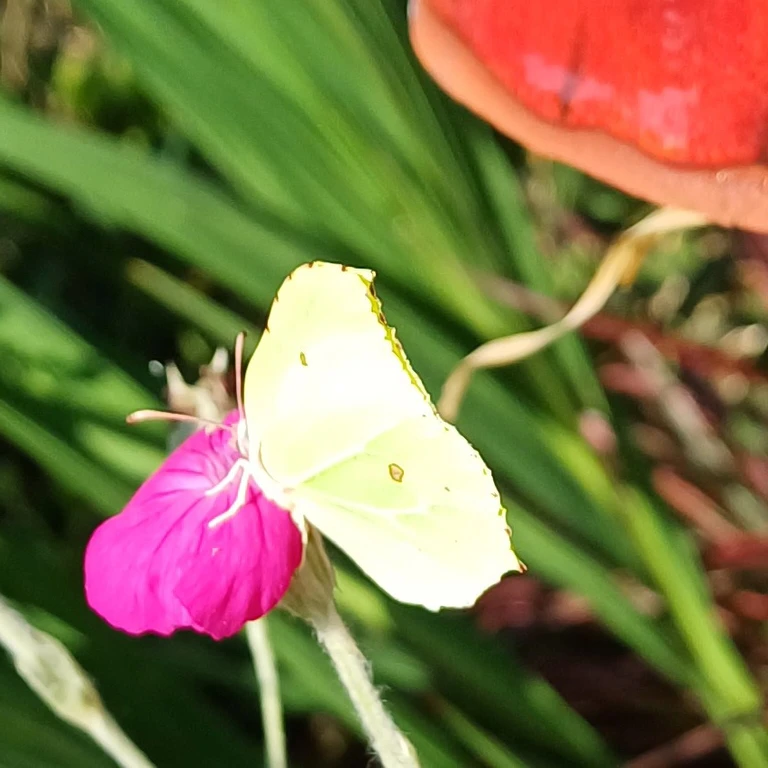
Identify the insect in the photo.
Gonepteryx rhamni
